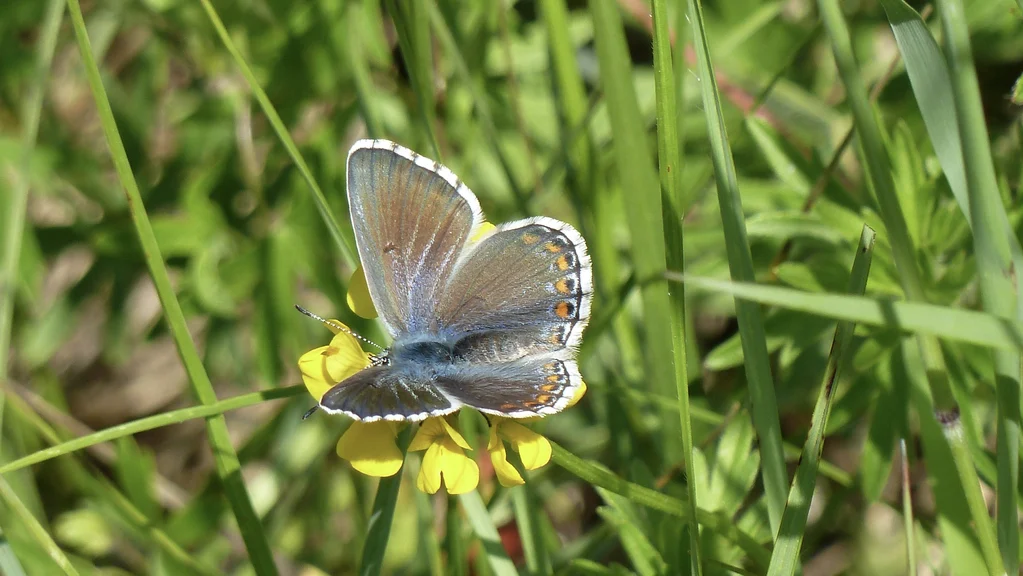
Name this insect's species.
Lysandra bellargus
